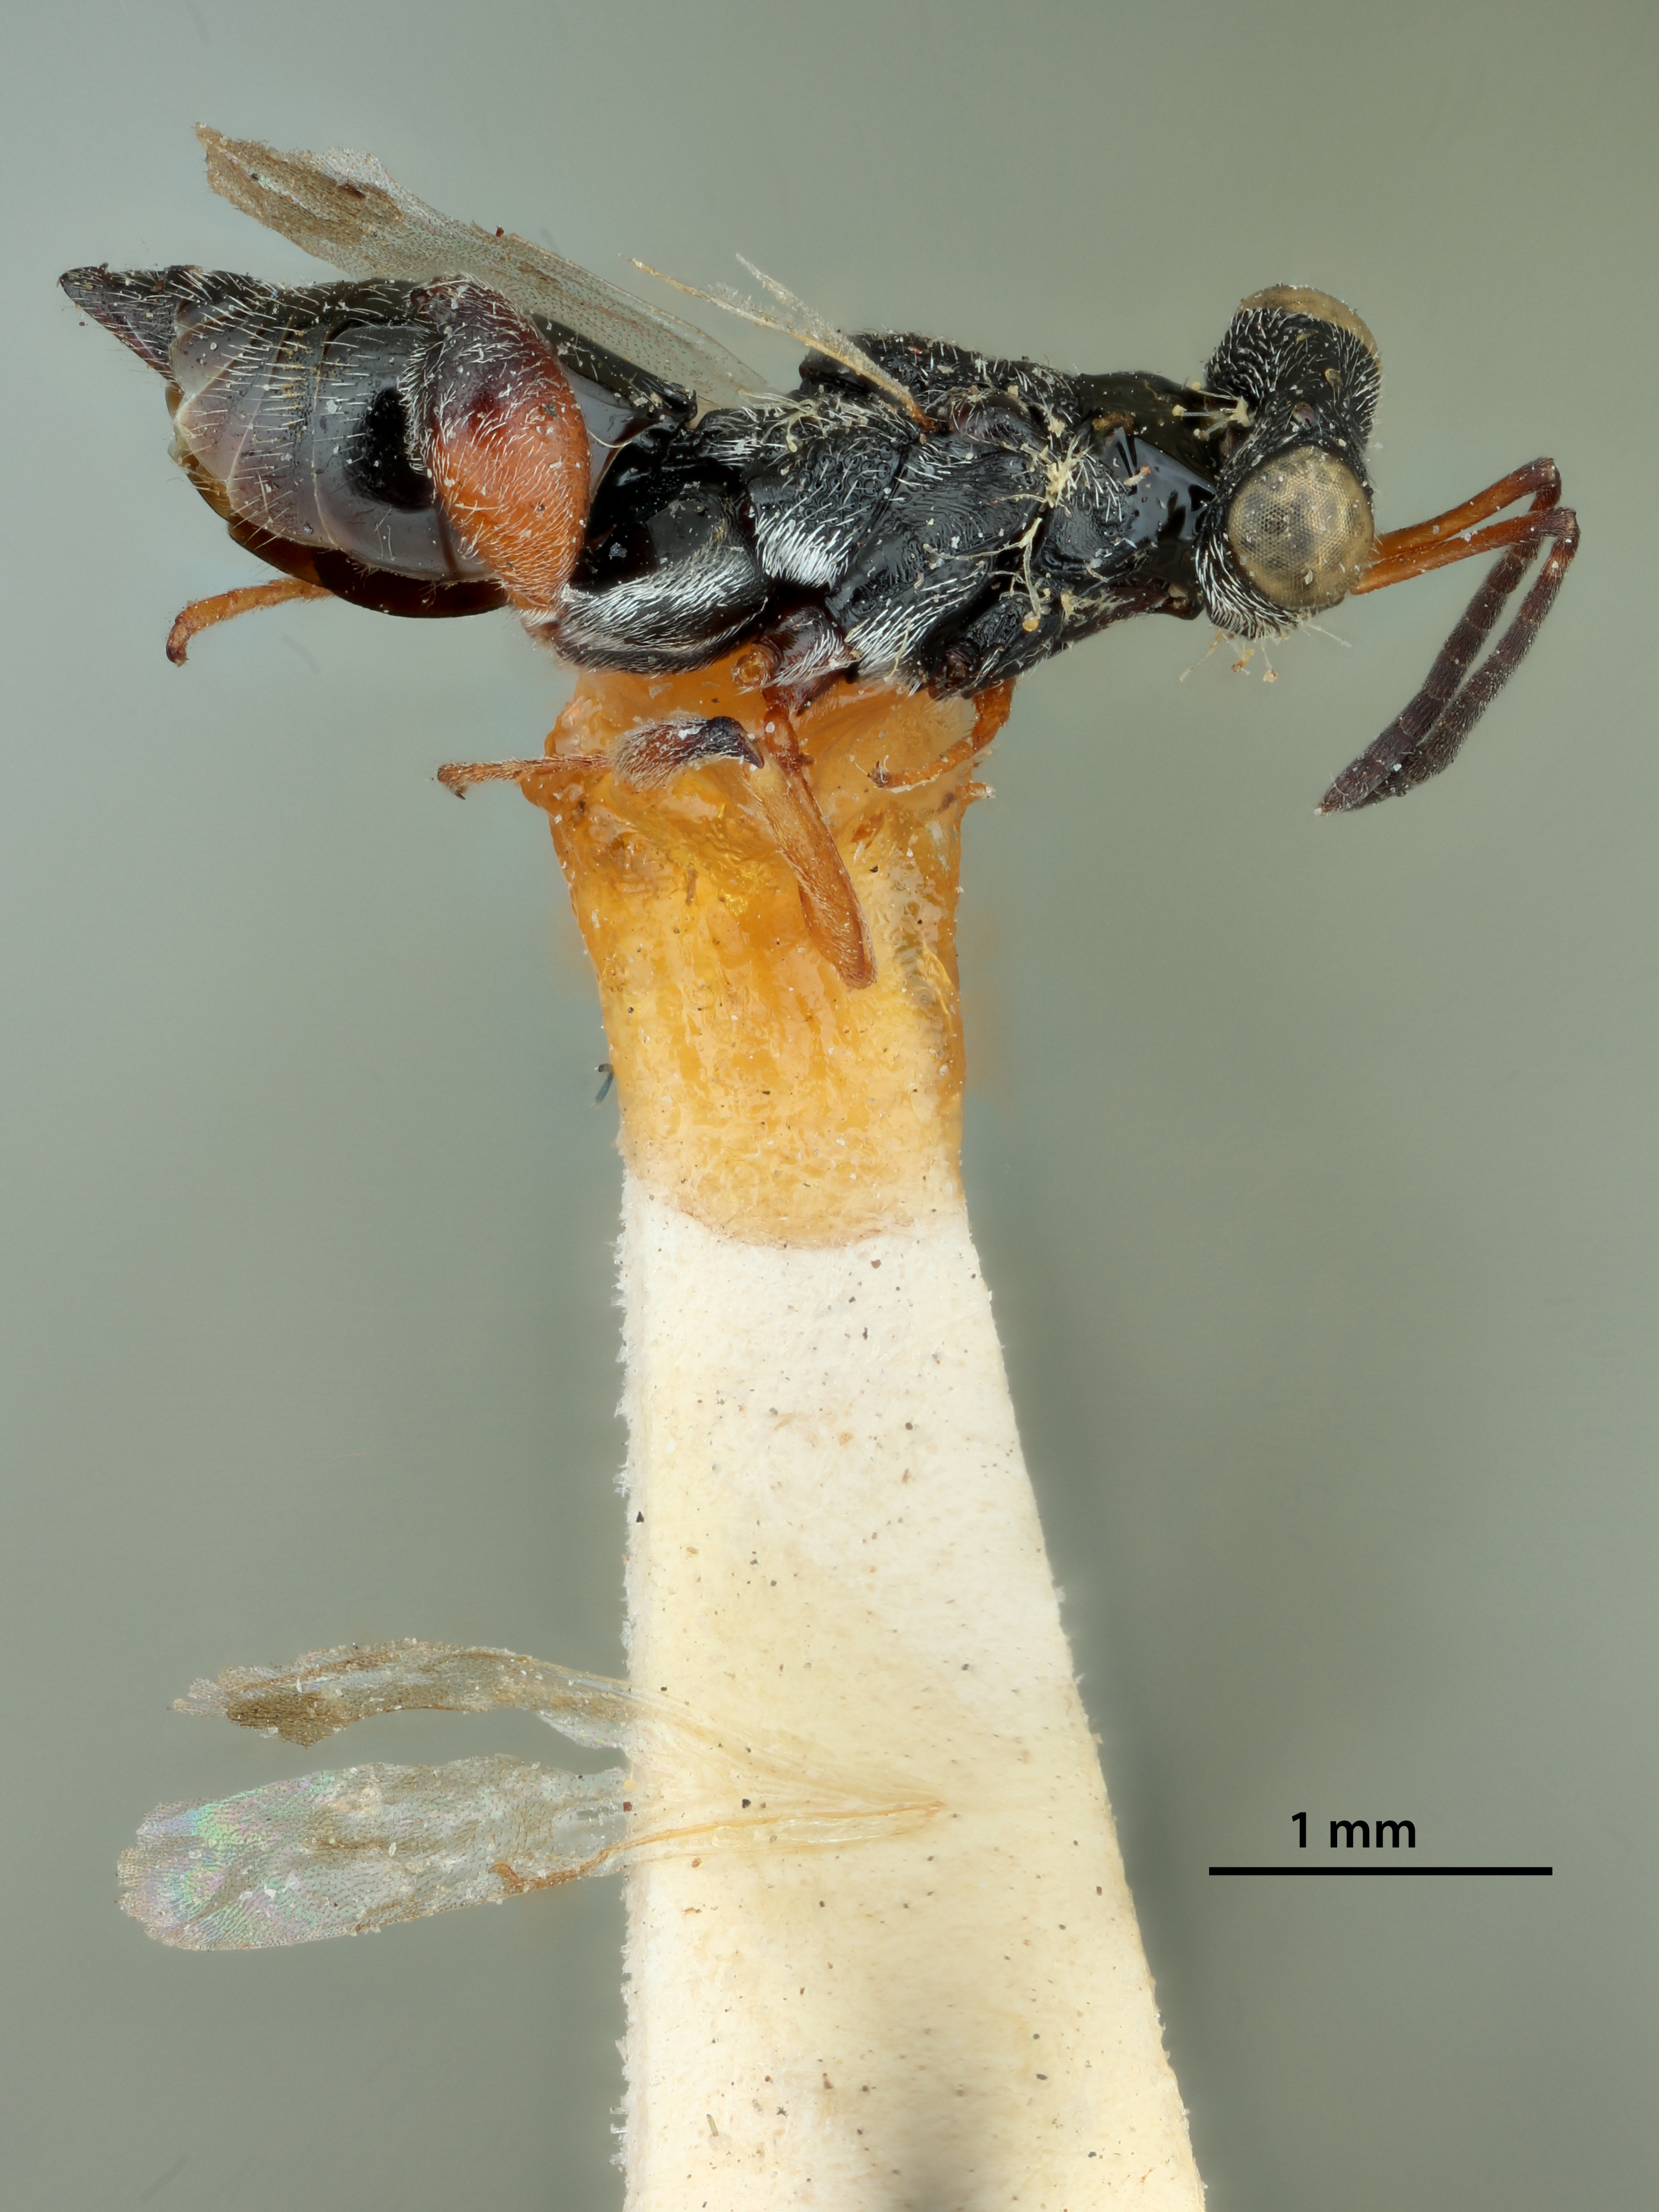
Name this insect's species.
Halticella longicornis
